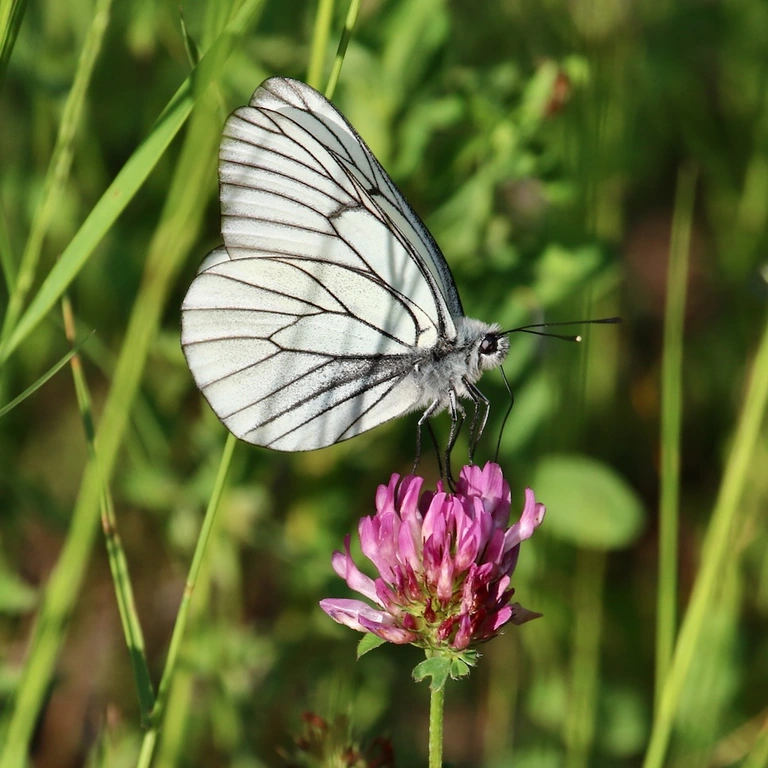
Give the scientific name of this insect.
Aporia crataegi
